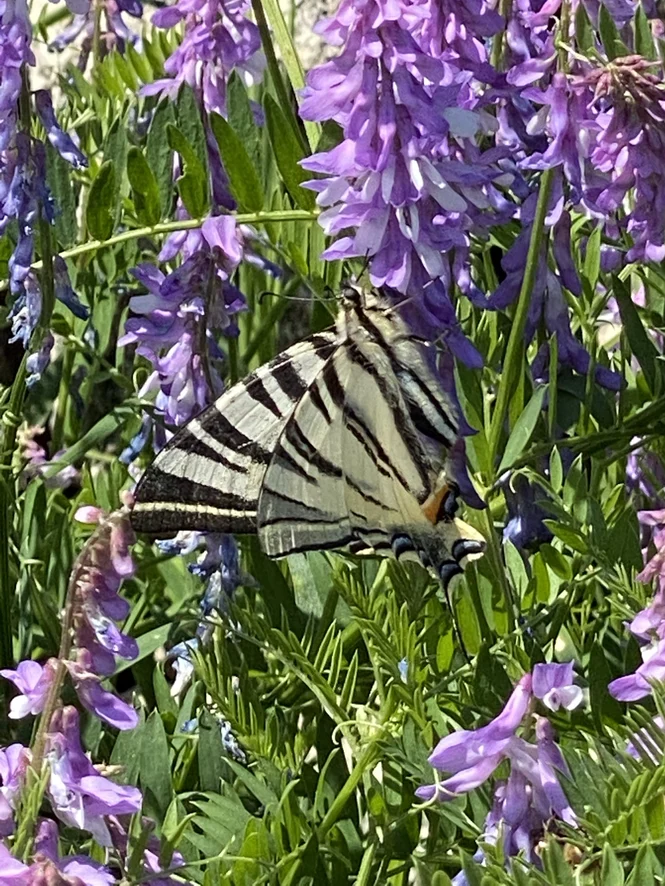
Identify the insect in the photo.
Iphiclides podalirius
